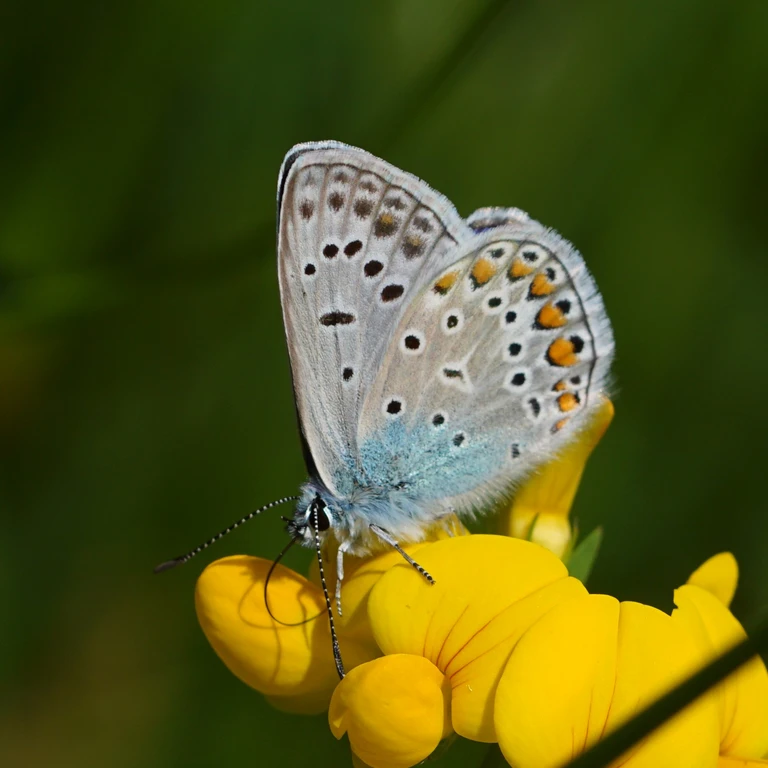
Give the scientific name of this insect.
Polyommatus icarus
